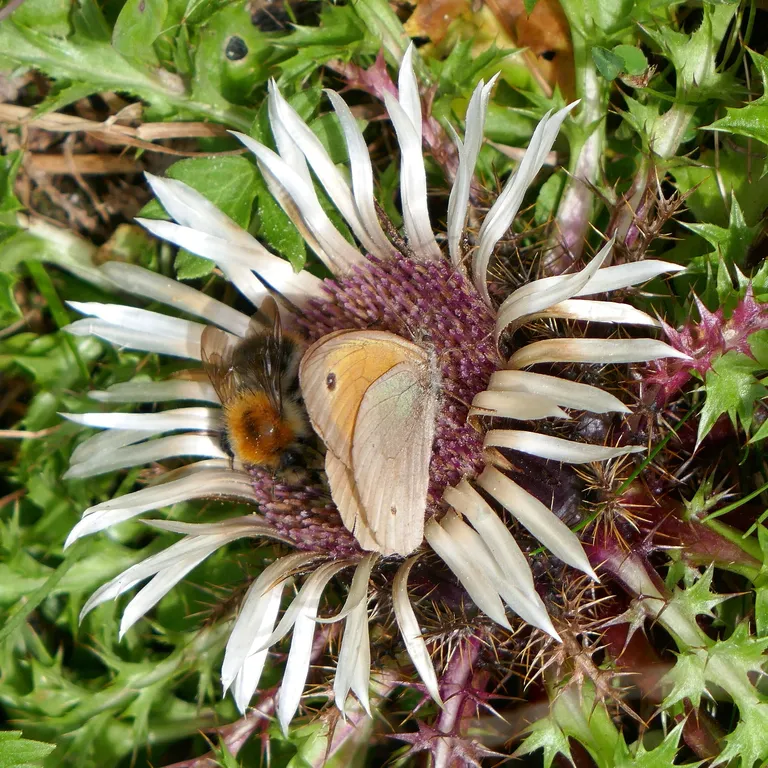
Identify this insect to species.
Maniola jurtina
